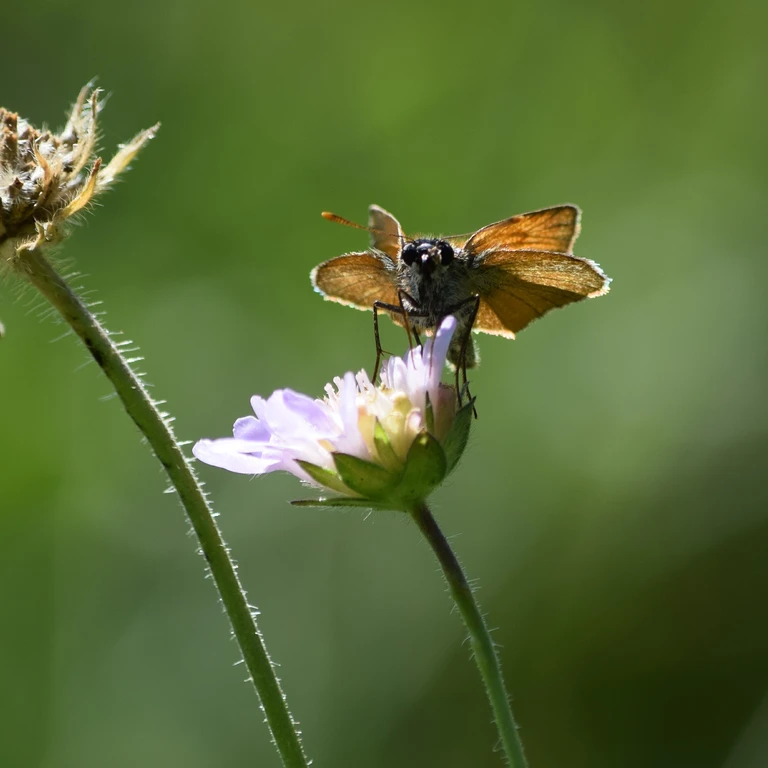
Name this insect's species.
Thymelicus sylvestris
